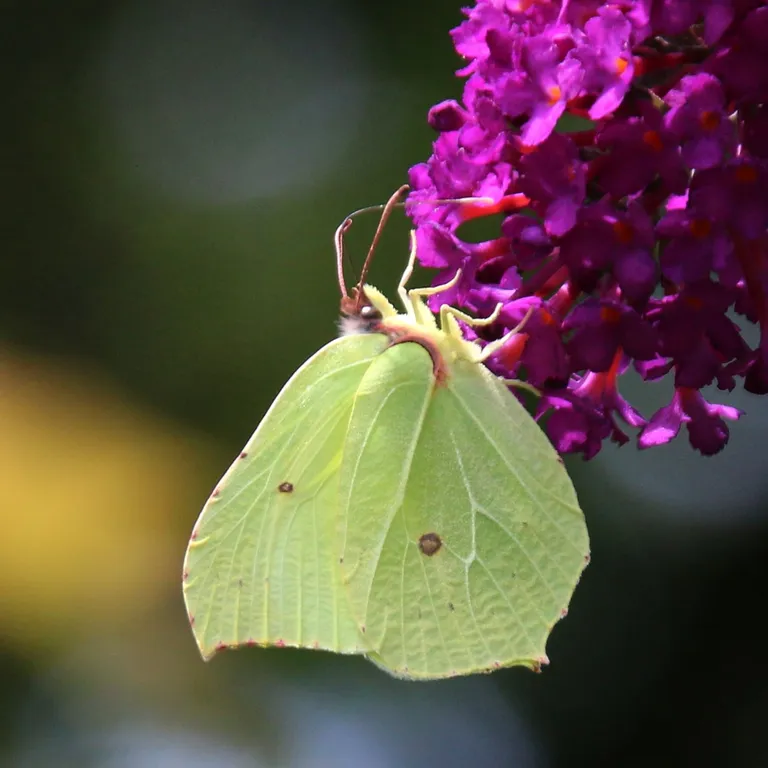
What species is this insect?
Gonepteryx rhamni
